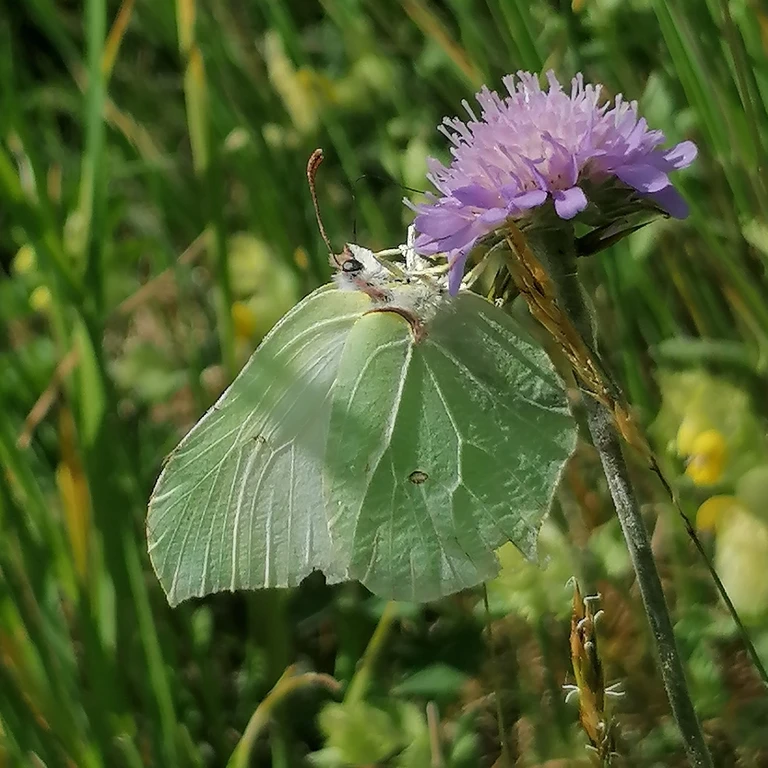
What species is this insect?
Gonepteryx rhamni
